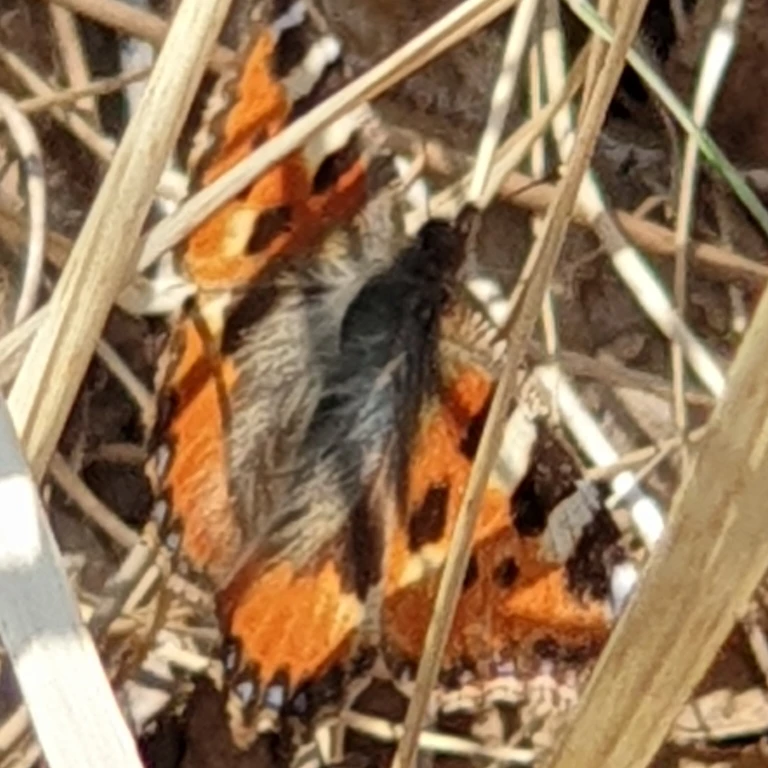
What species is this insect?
Aglais urticae
